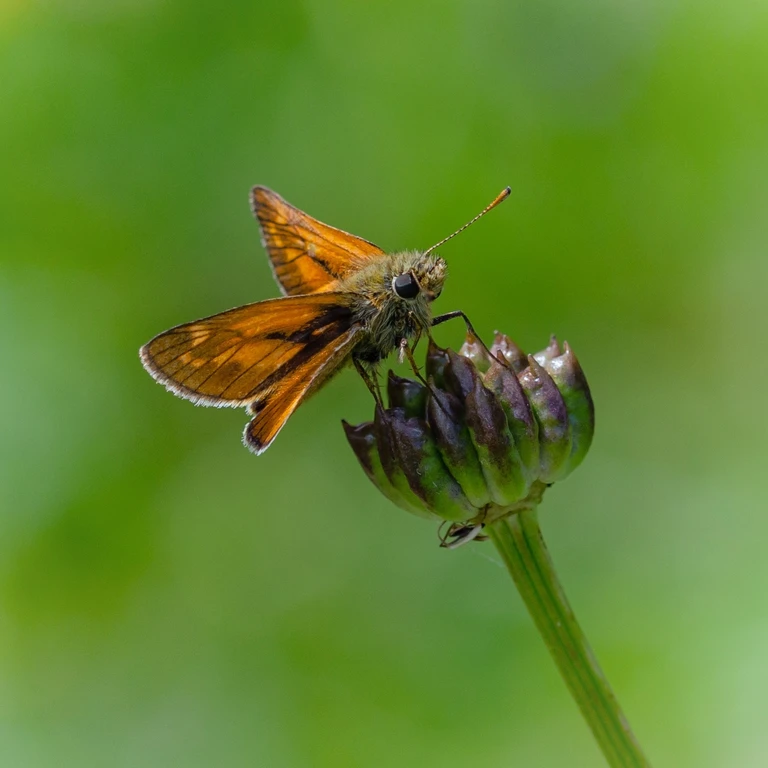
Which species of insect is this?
Ochlodes sylvanus (also Ochlodes venata)
